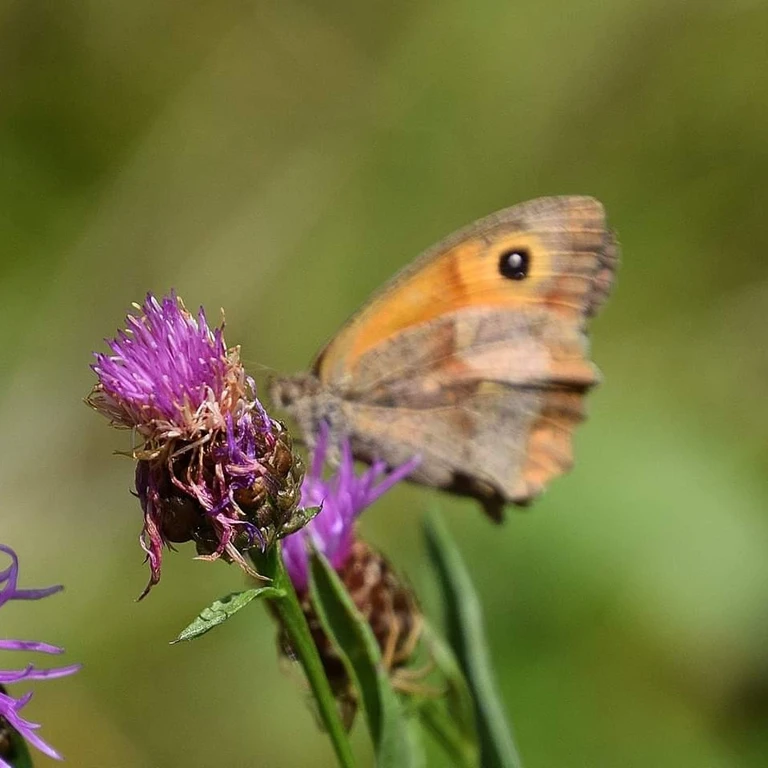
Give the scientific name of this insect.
Maniola jurtina
